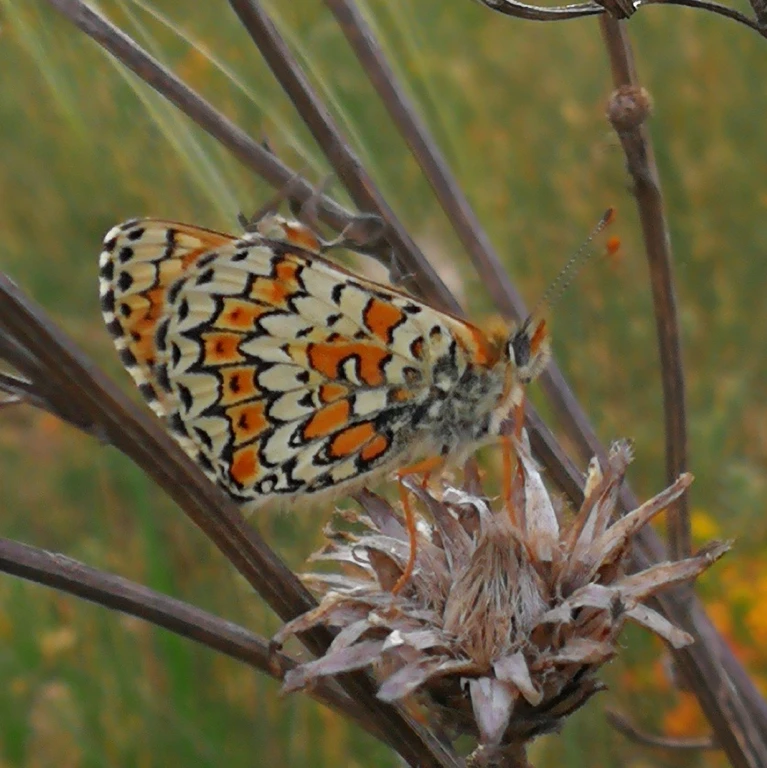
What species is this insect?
Melitaea cinxia
